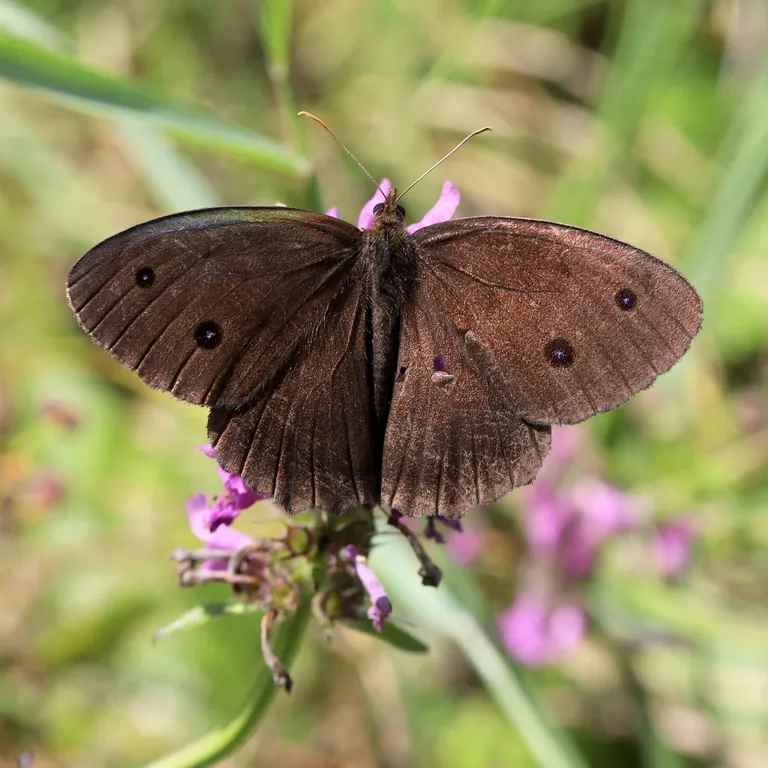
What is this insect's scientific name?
Minois dryas
